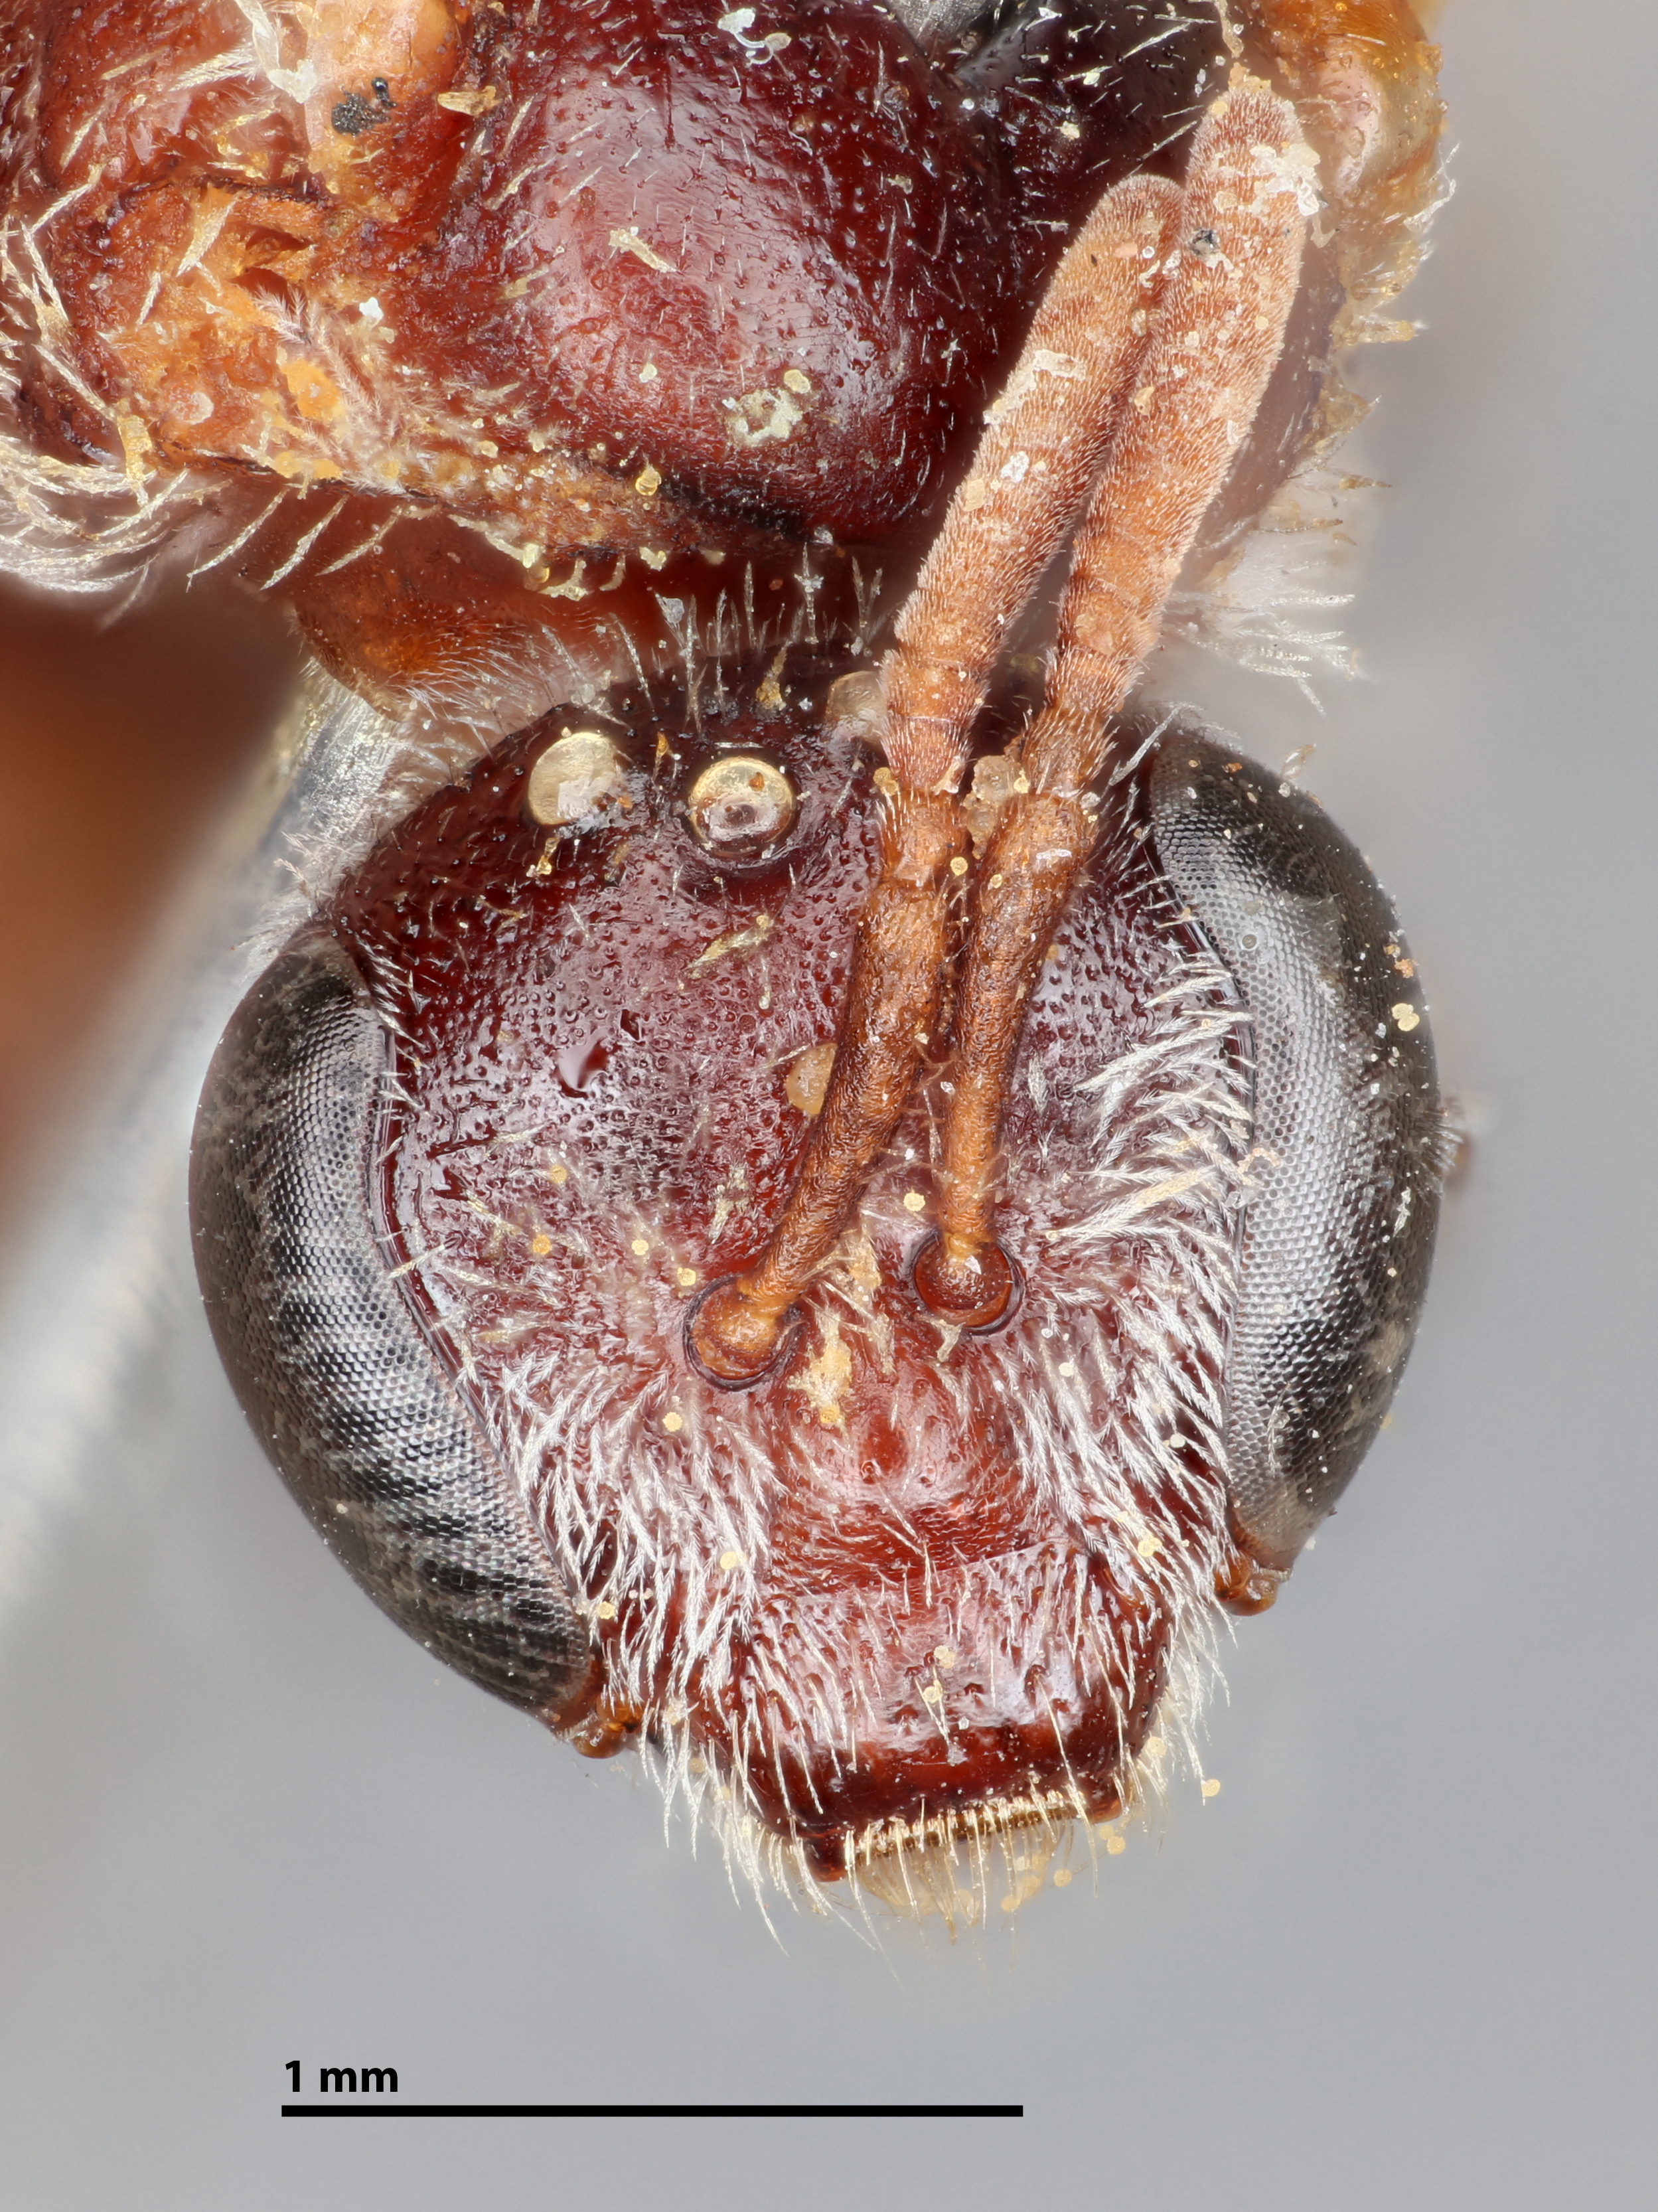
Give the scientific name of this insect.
Halictus pectoraloides
